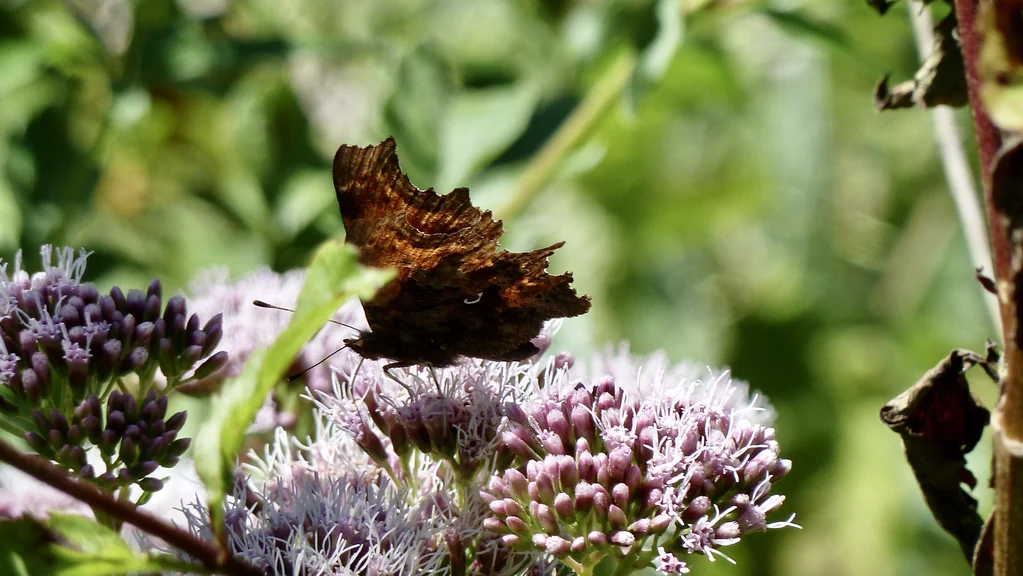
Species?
Polygonia c-album
